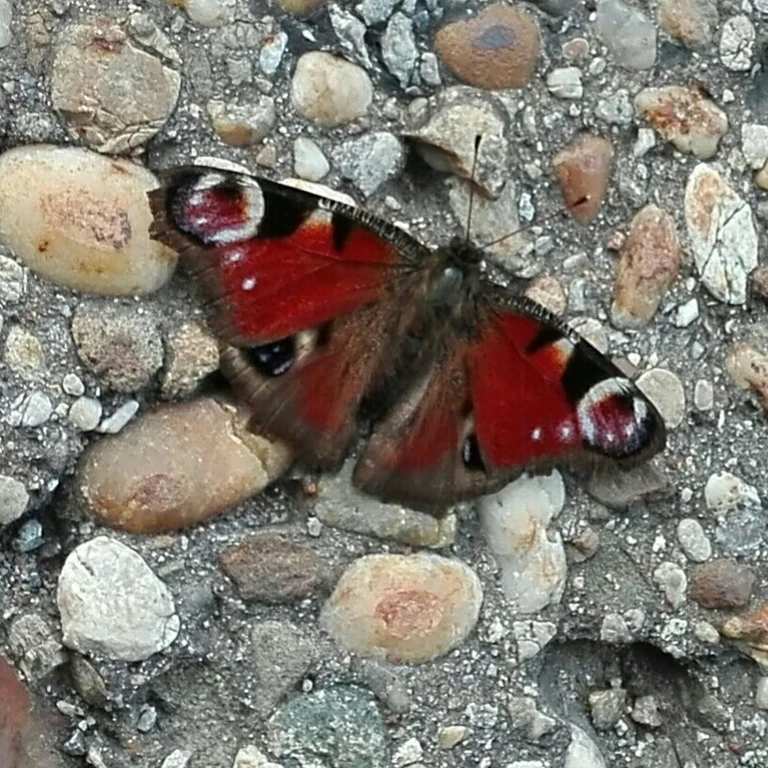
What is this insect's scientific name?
Aglais io
